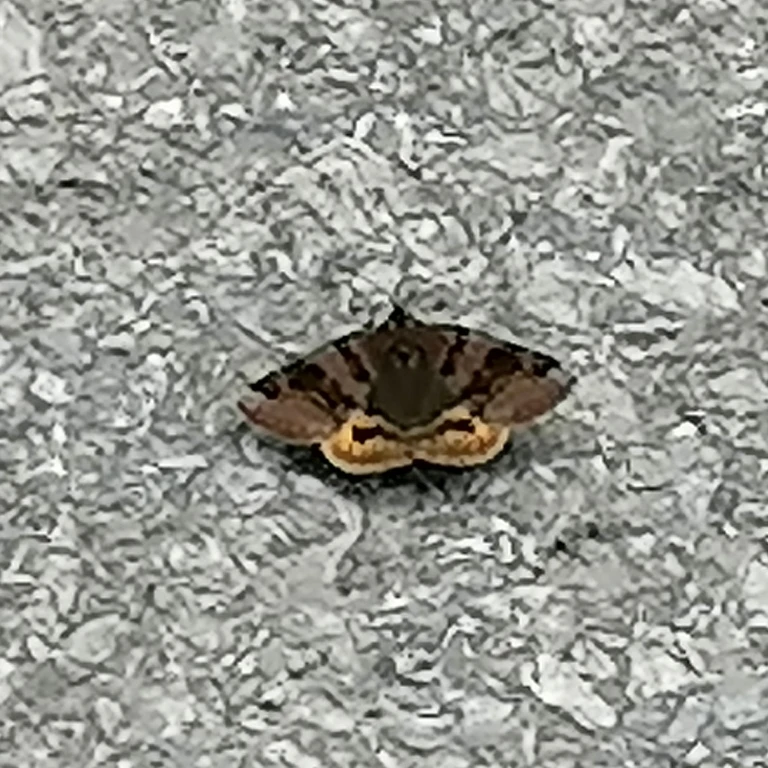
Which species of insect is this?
Euclidia glyphica
